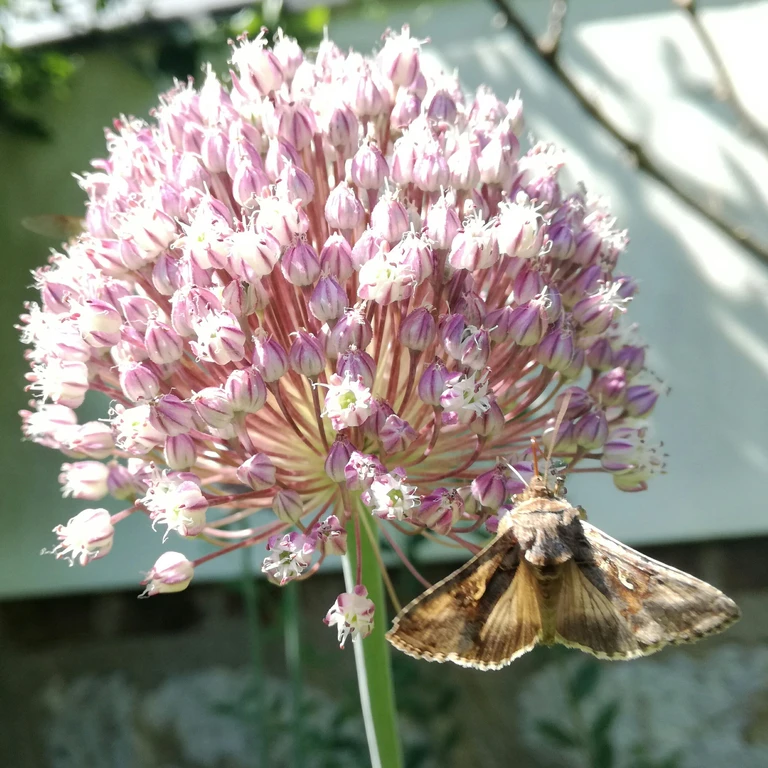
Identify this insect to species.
Autographa gamma
